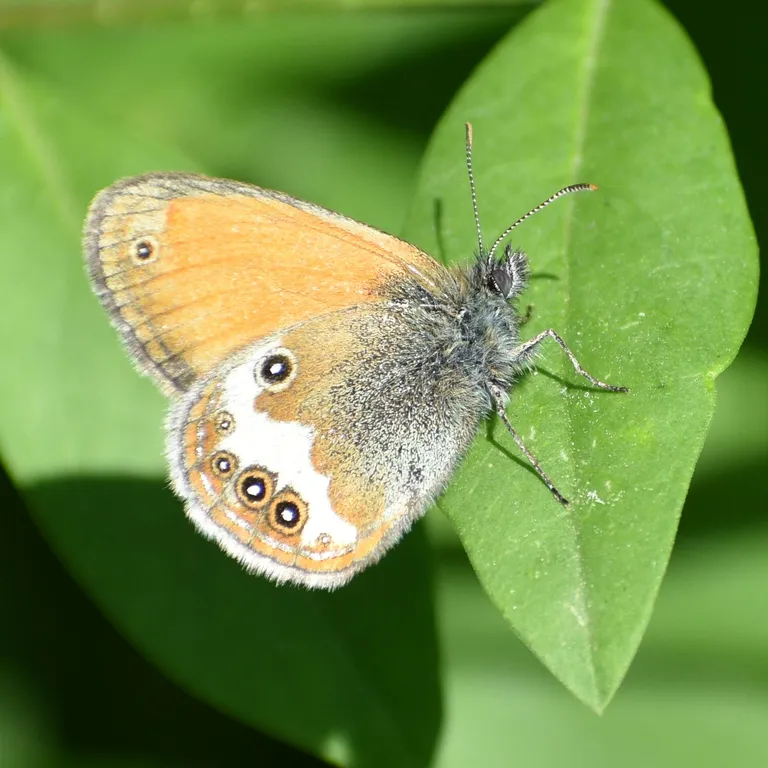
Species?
Coenonympha arcania
